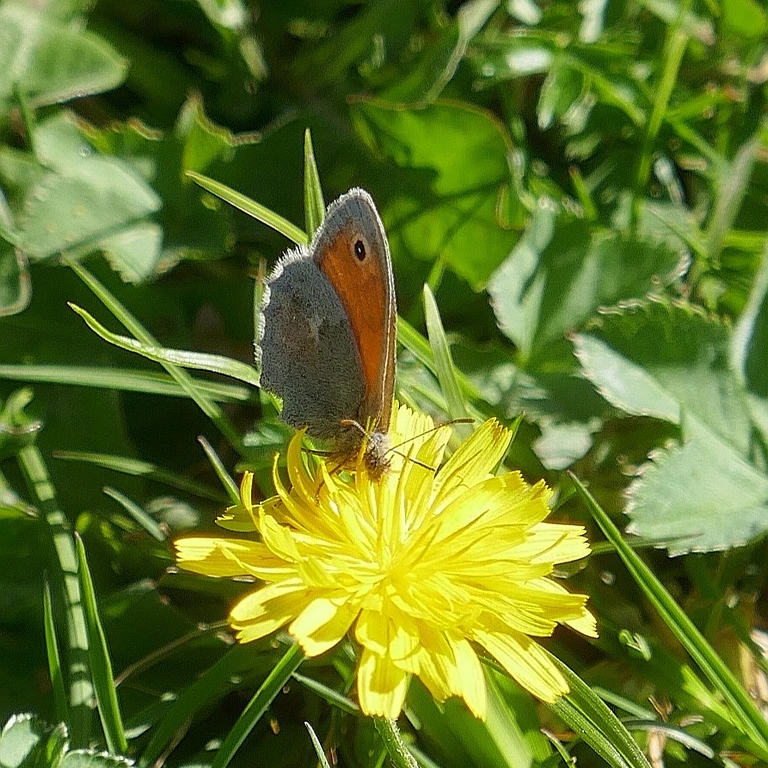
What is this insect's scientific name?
Coenonympha pamphilus
